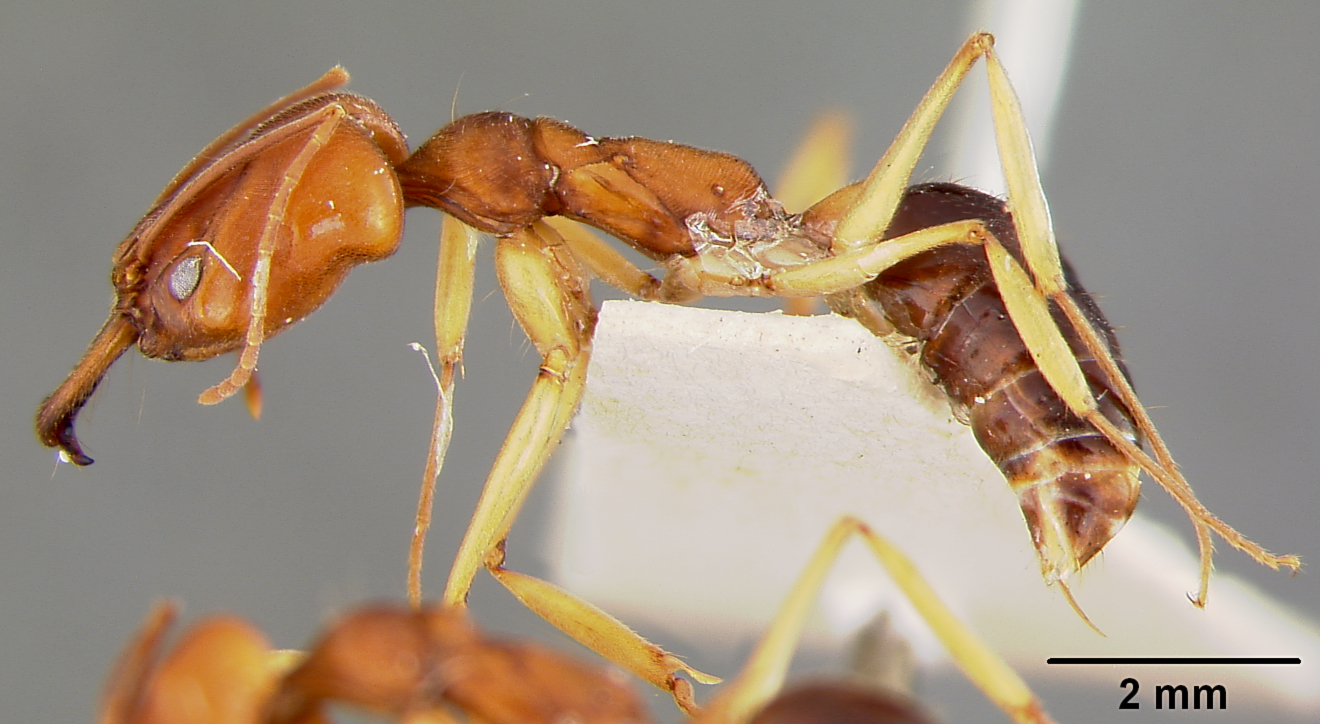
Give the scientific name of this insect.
Odontomachus haematodes
